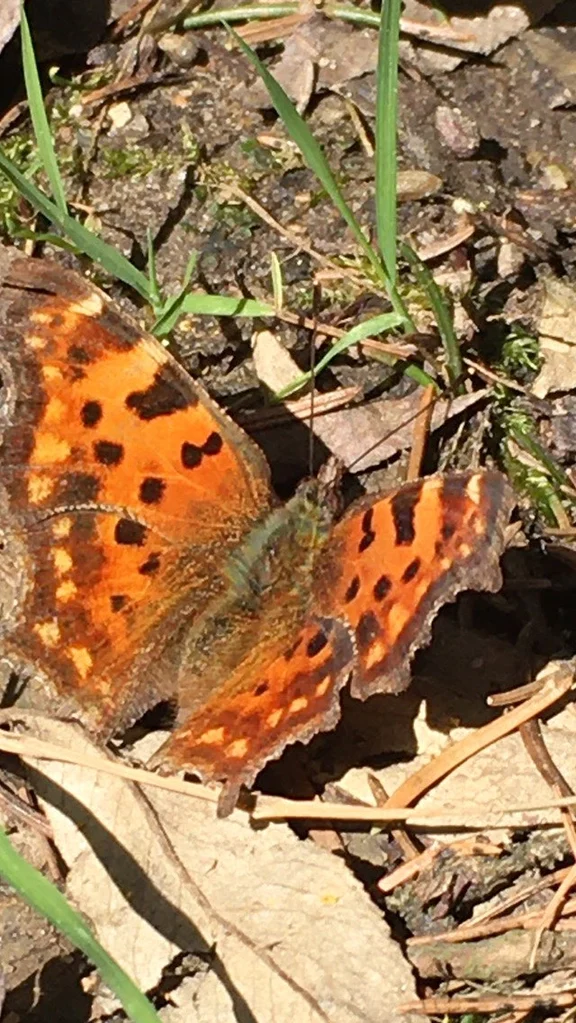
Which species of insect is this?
Polygonia c-album
